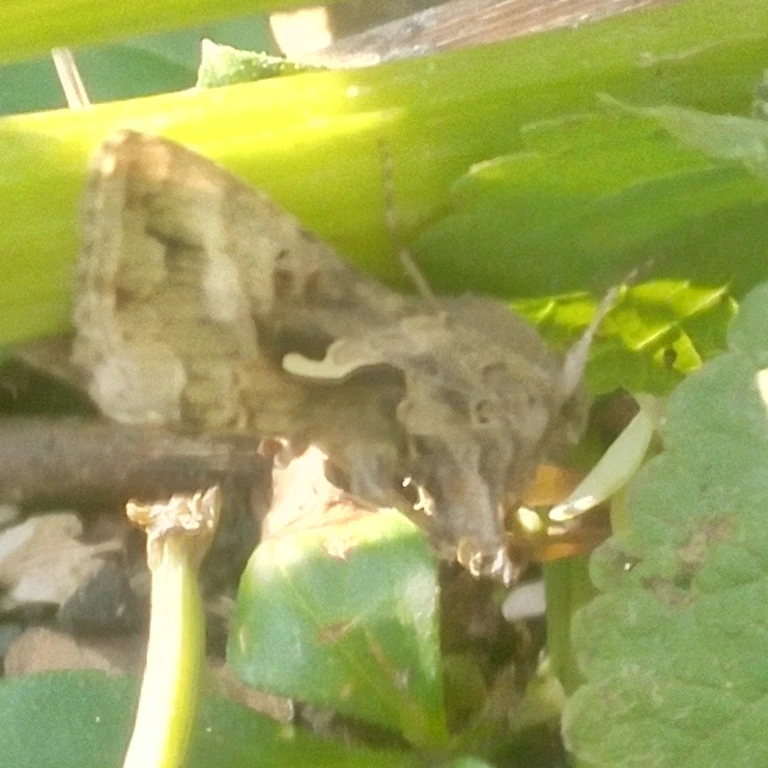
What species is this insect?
Autographa gamma
